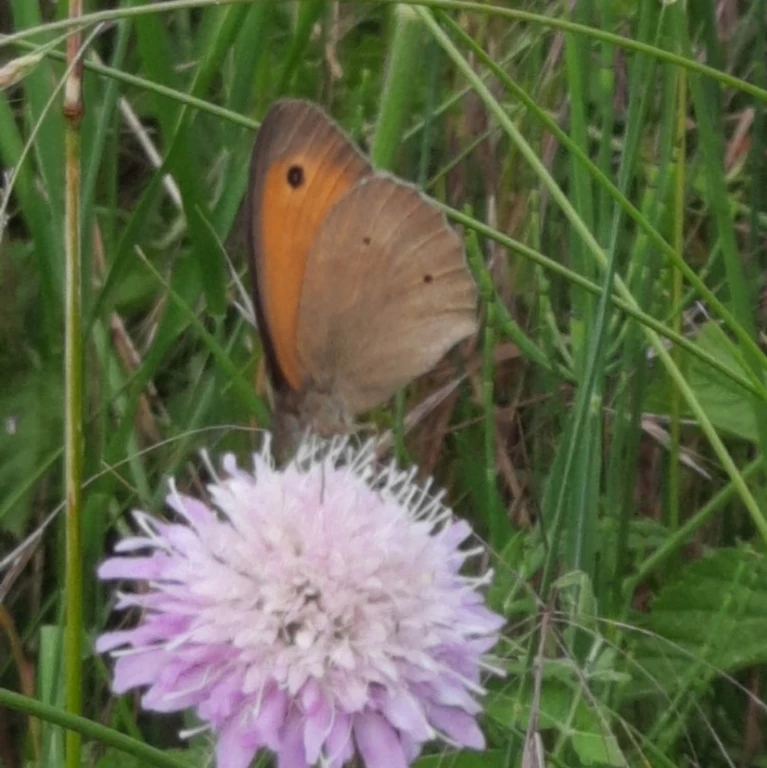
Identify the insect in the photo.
Maniola jurtina
